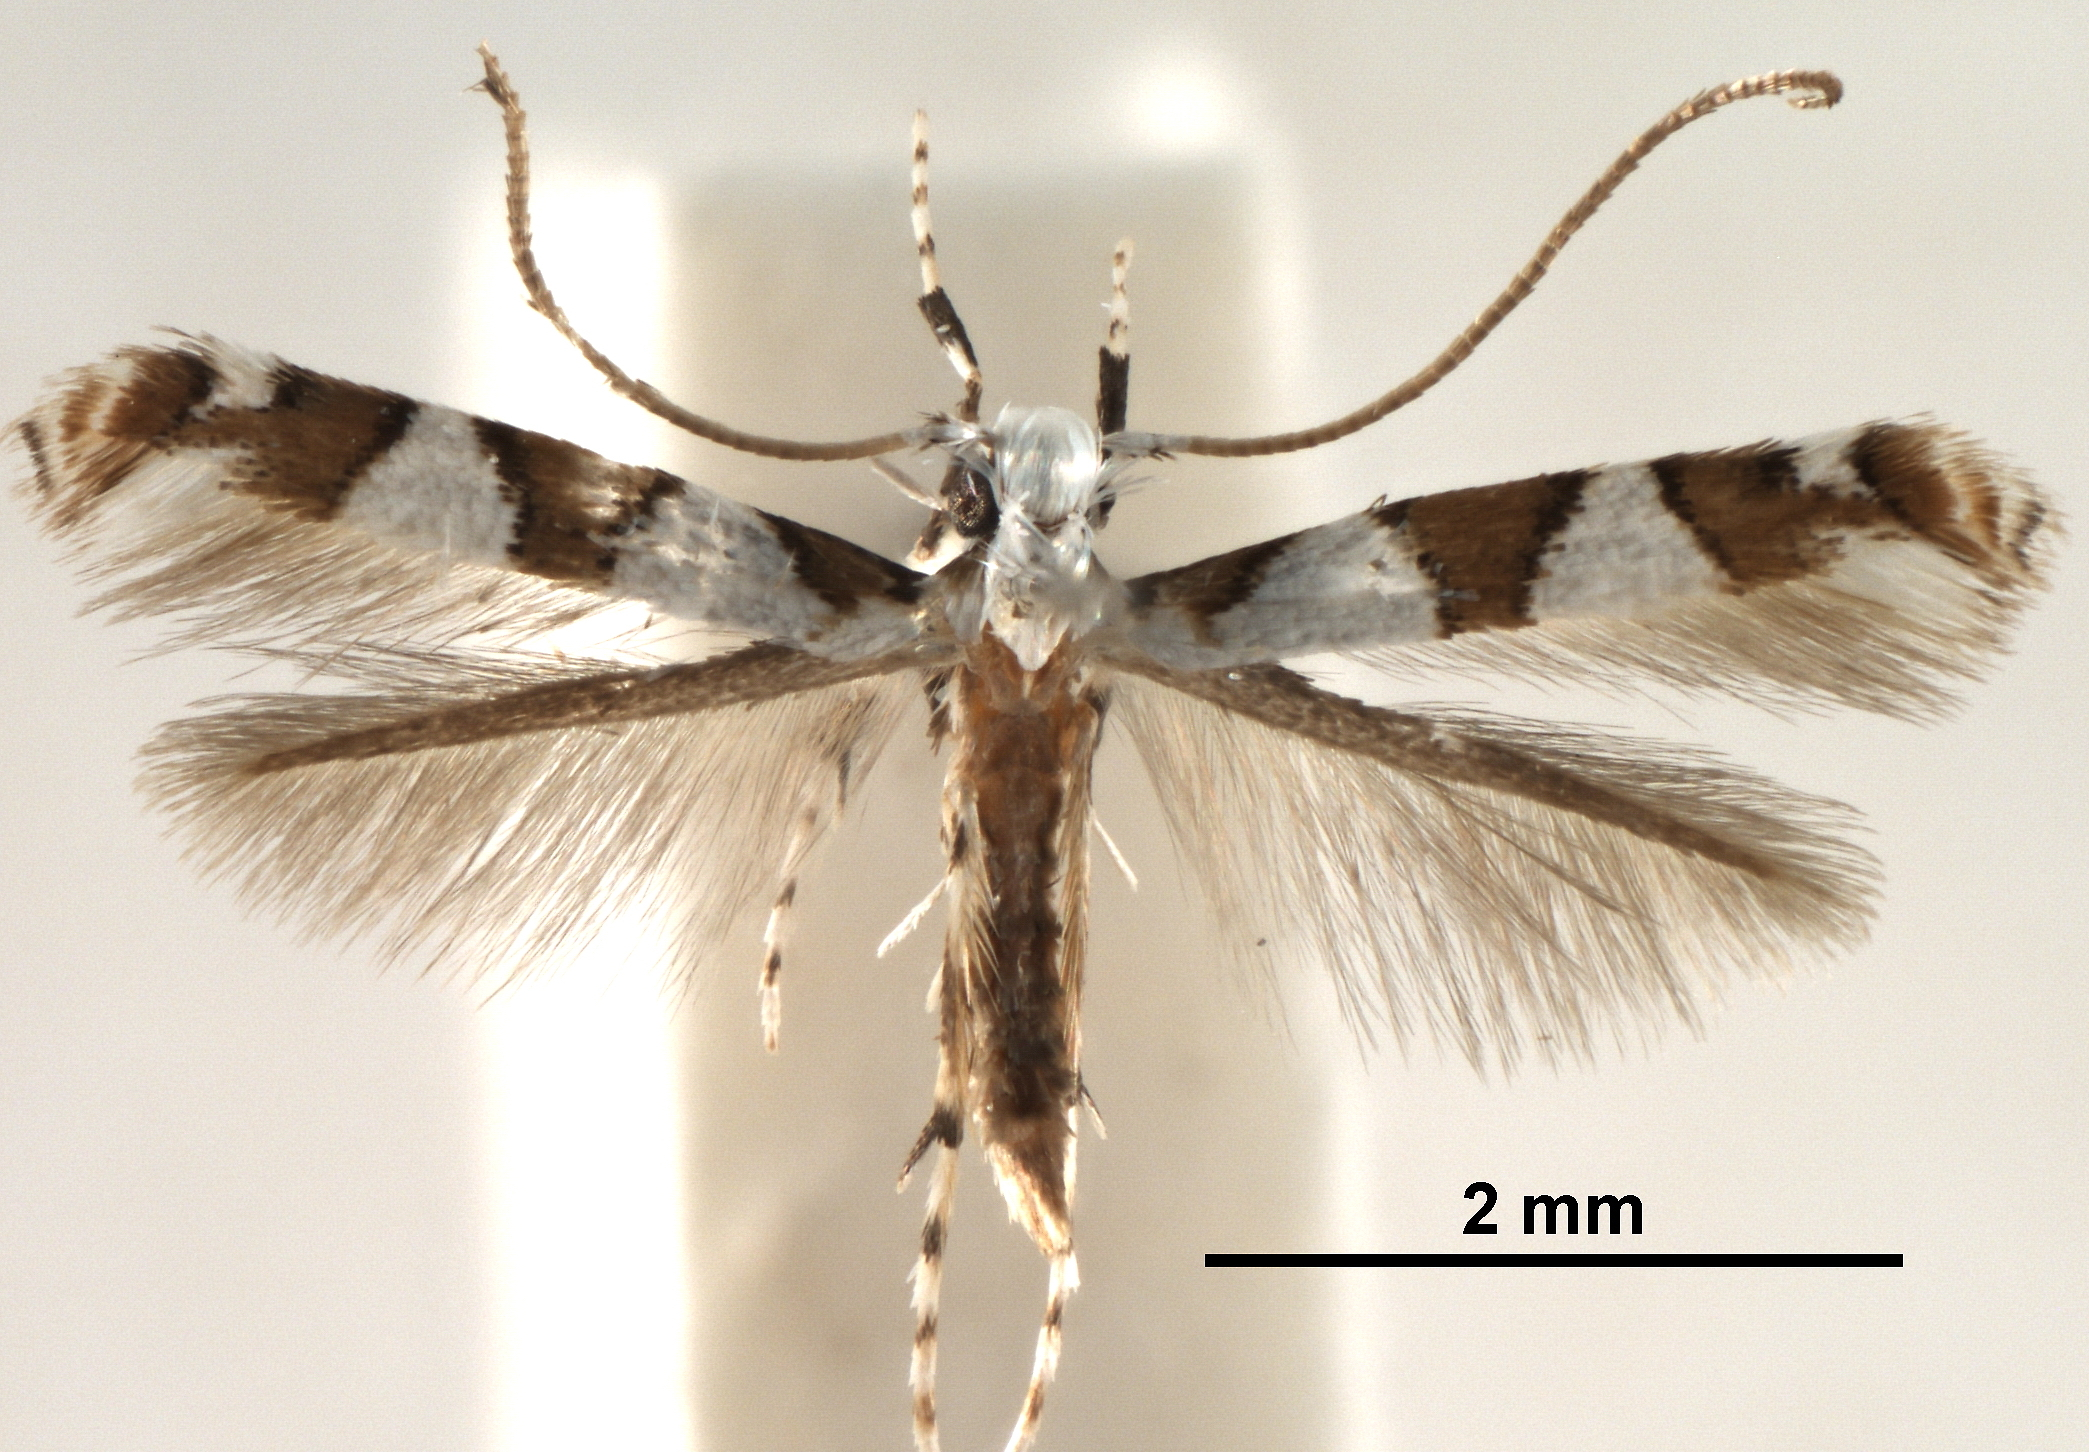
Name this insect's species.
Acrocercops ipomoeae
